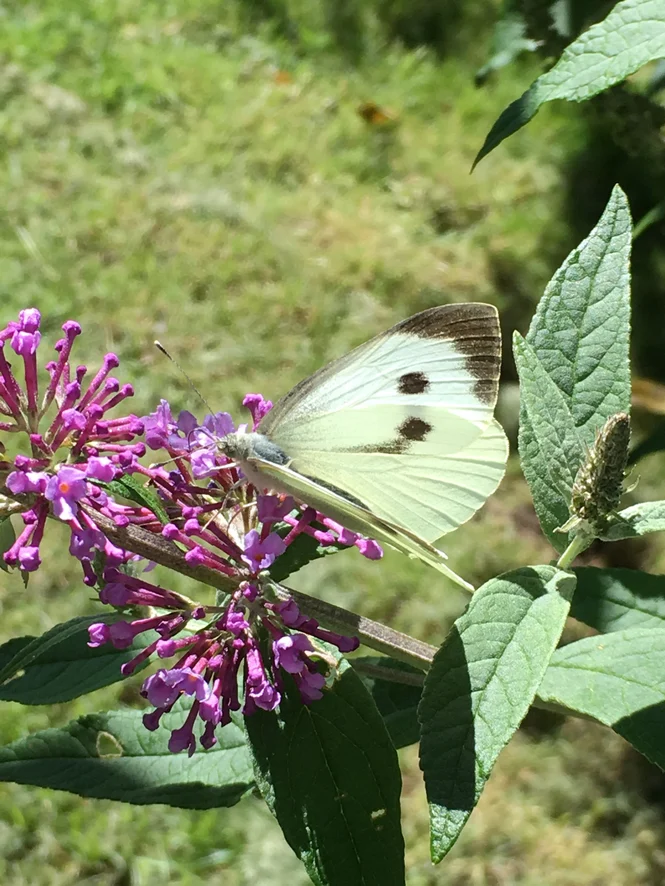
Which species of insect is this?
Pieris brassicae
